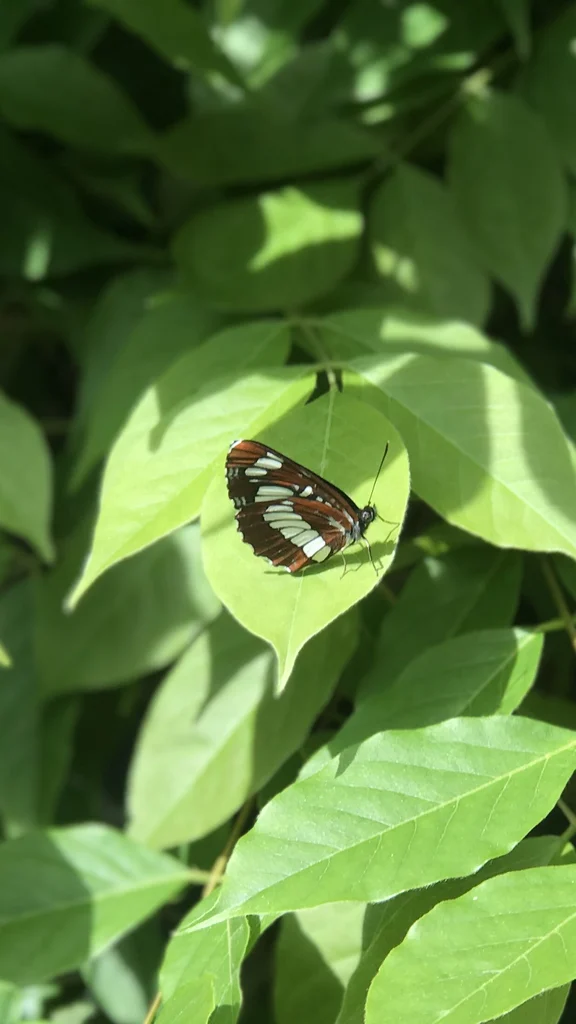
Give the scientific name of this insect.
Neptis rivularis
